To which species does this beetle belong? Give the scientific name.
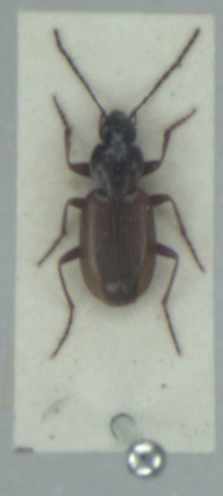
Agonum fuliginosum
